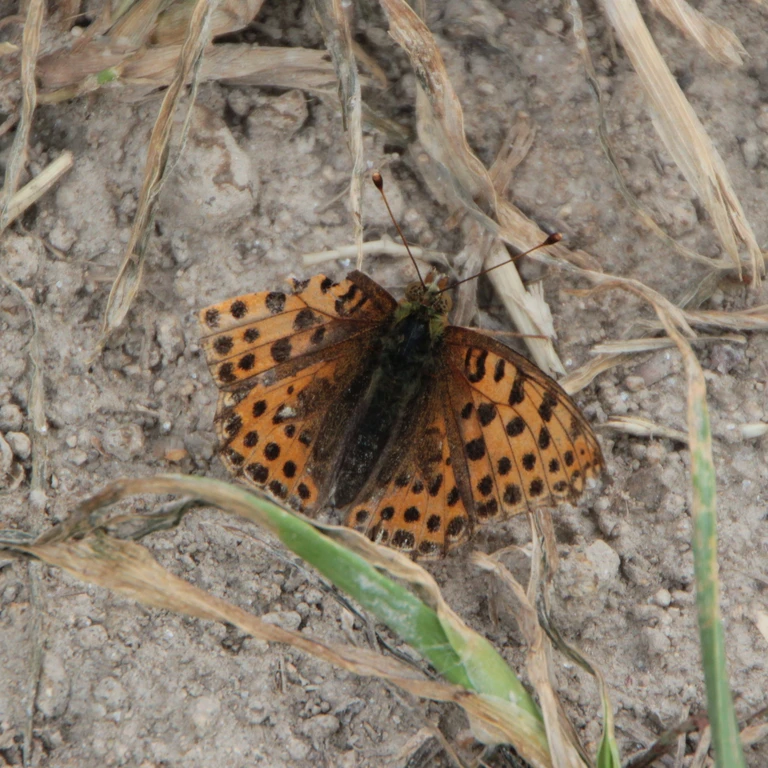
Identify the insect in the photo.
Issoria lathonia
